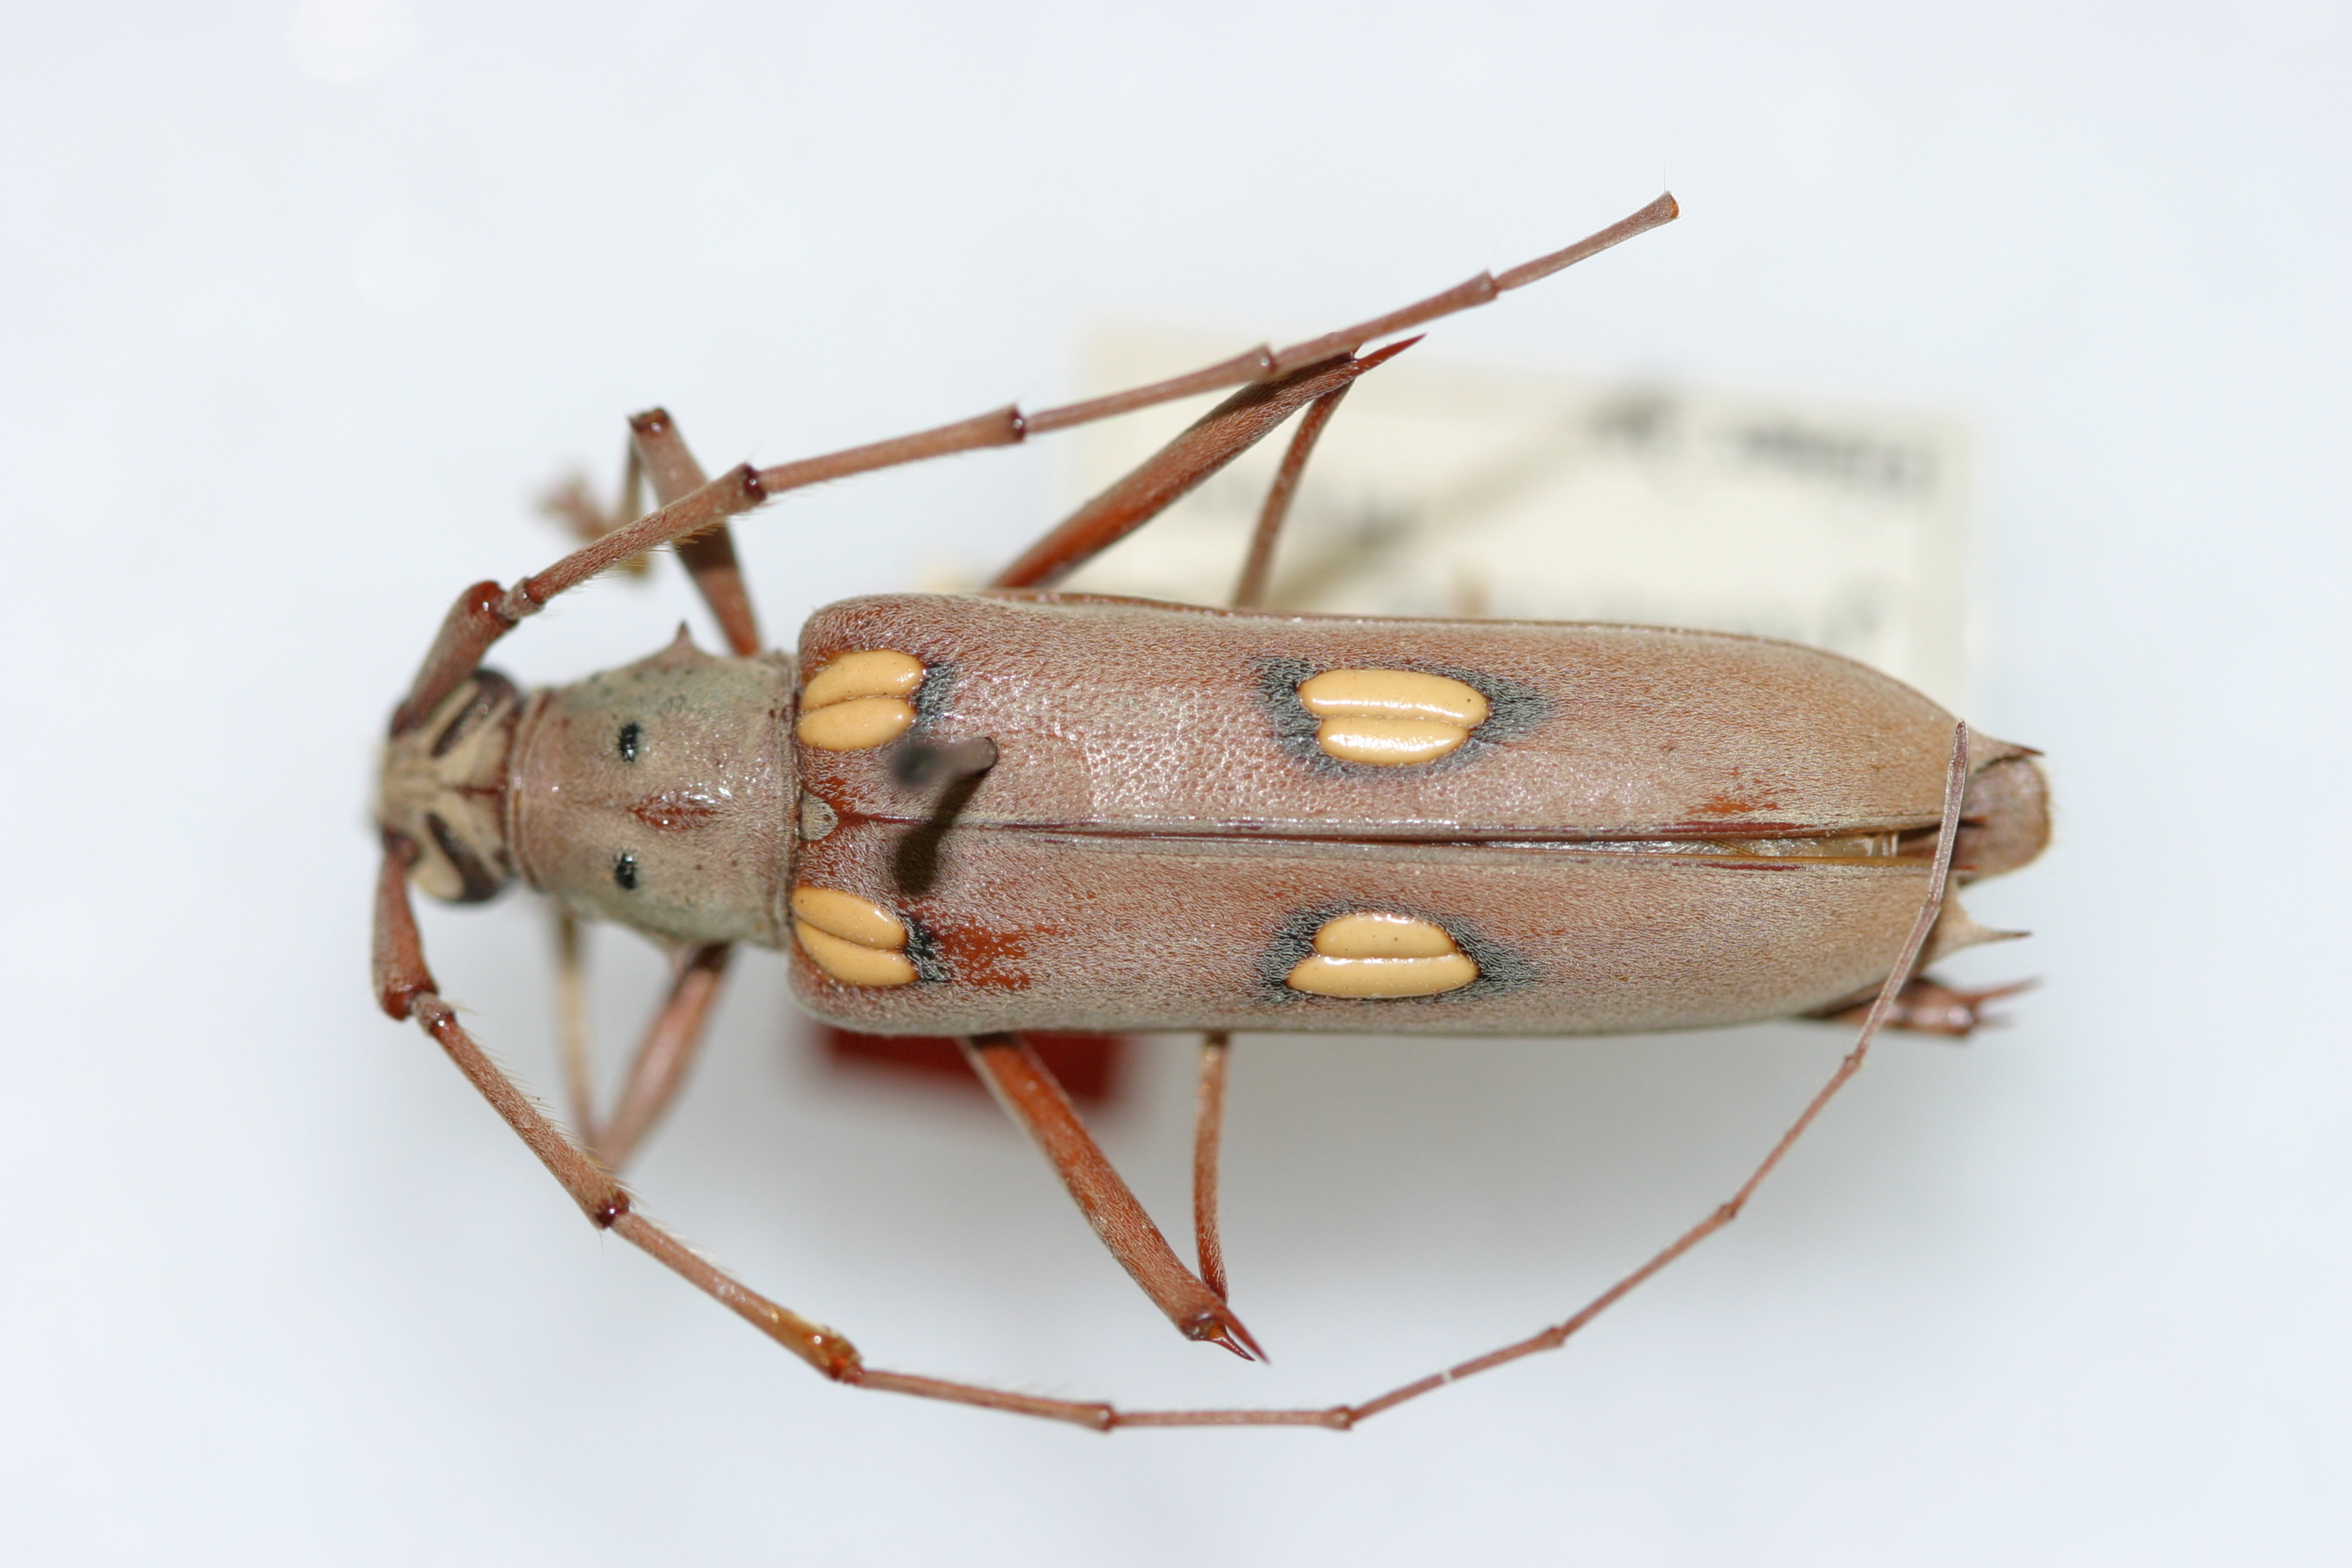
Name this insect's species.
Eburia jamaicae
